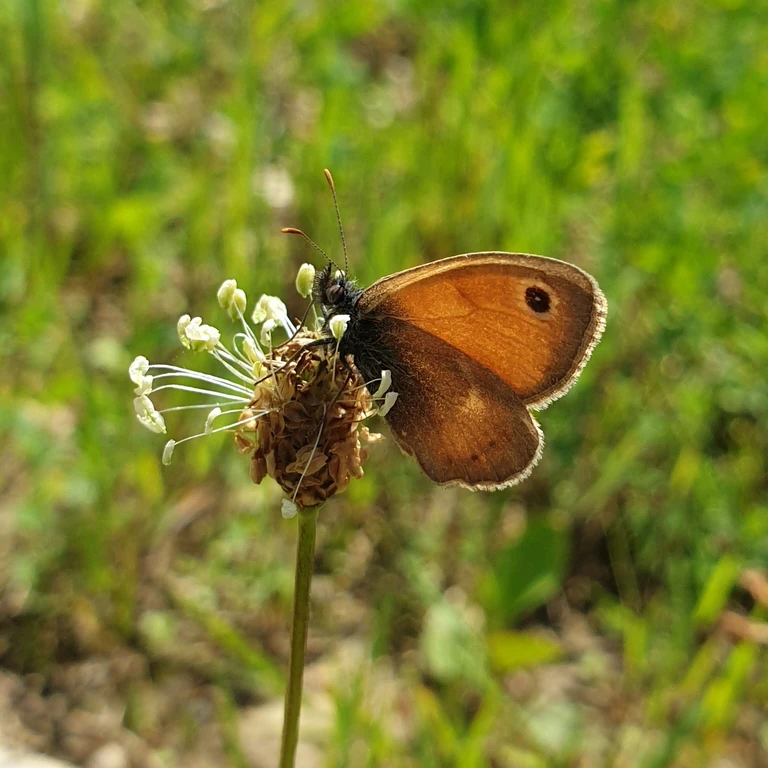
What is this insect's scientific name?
Coenonympha pamphilus
